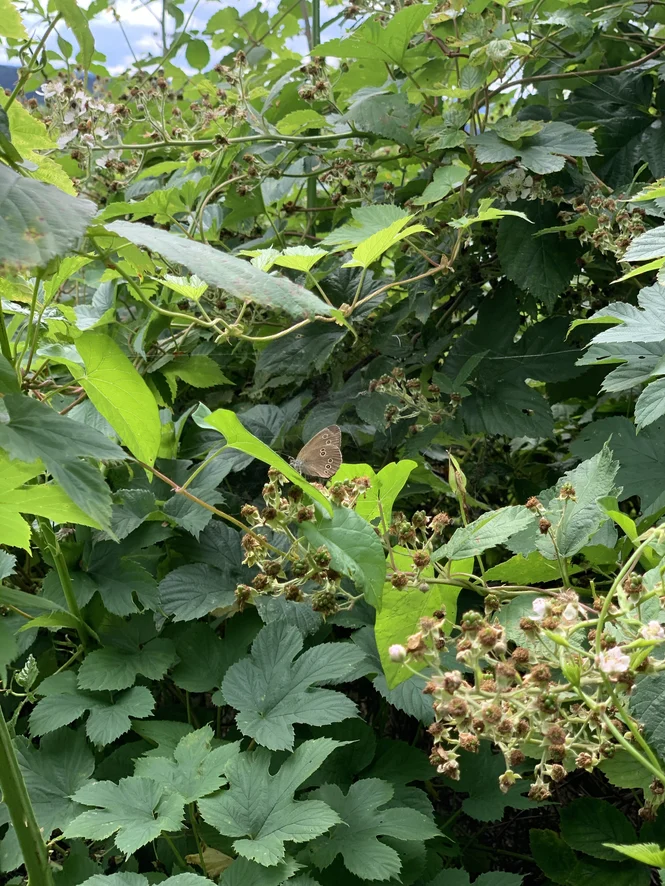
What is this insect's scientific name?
Aphantopus hyperantus
